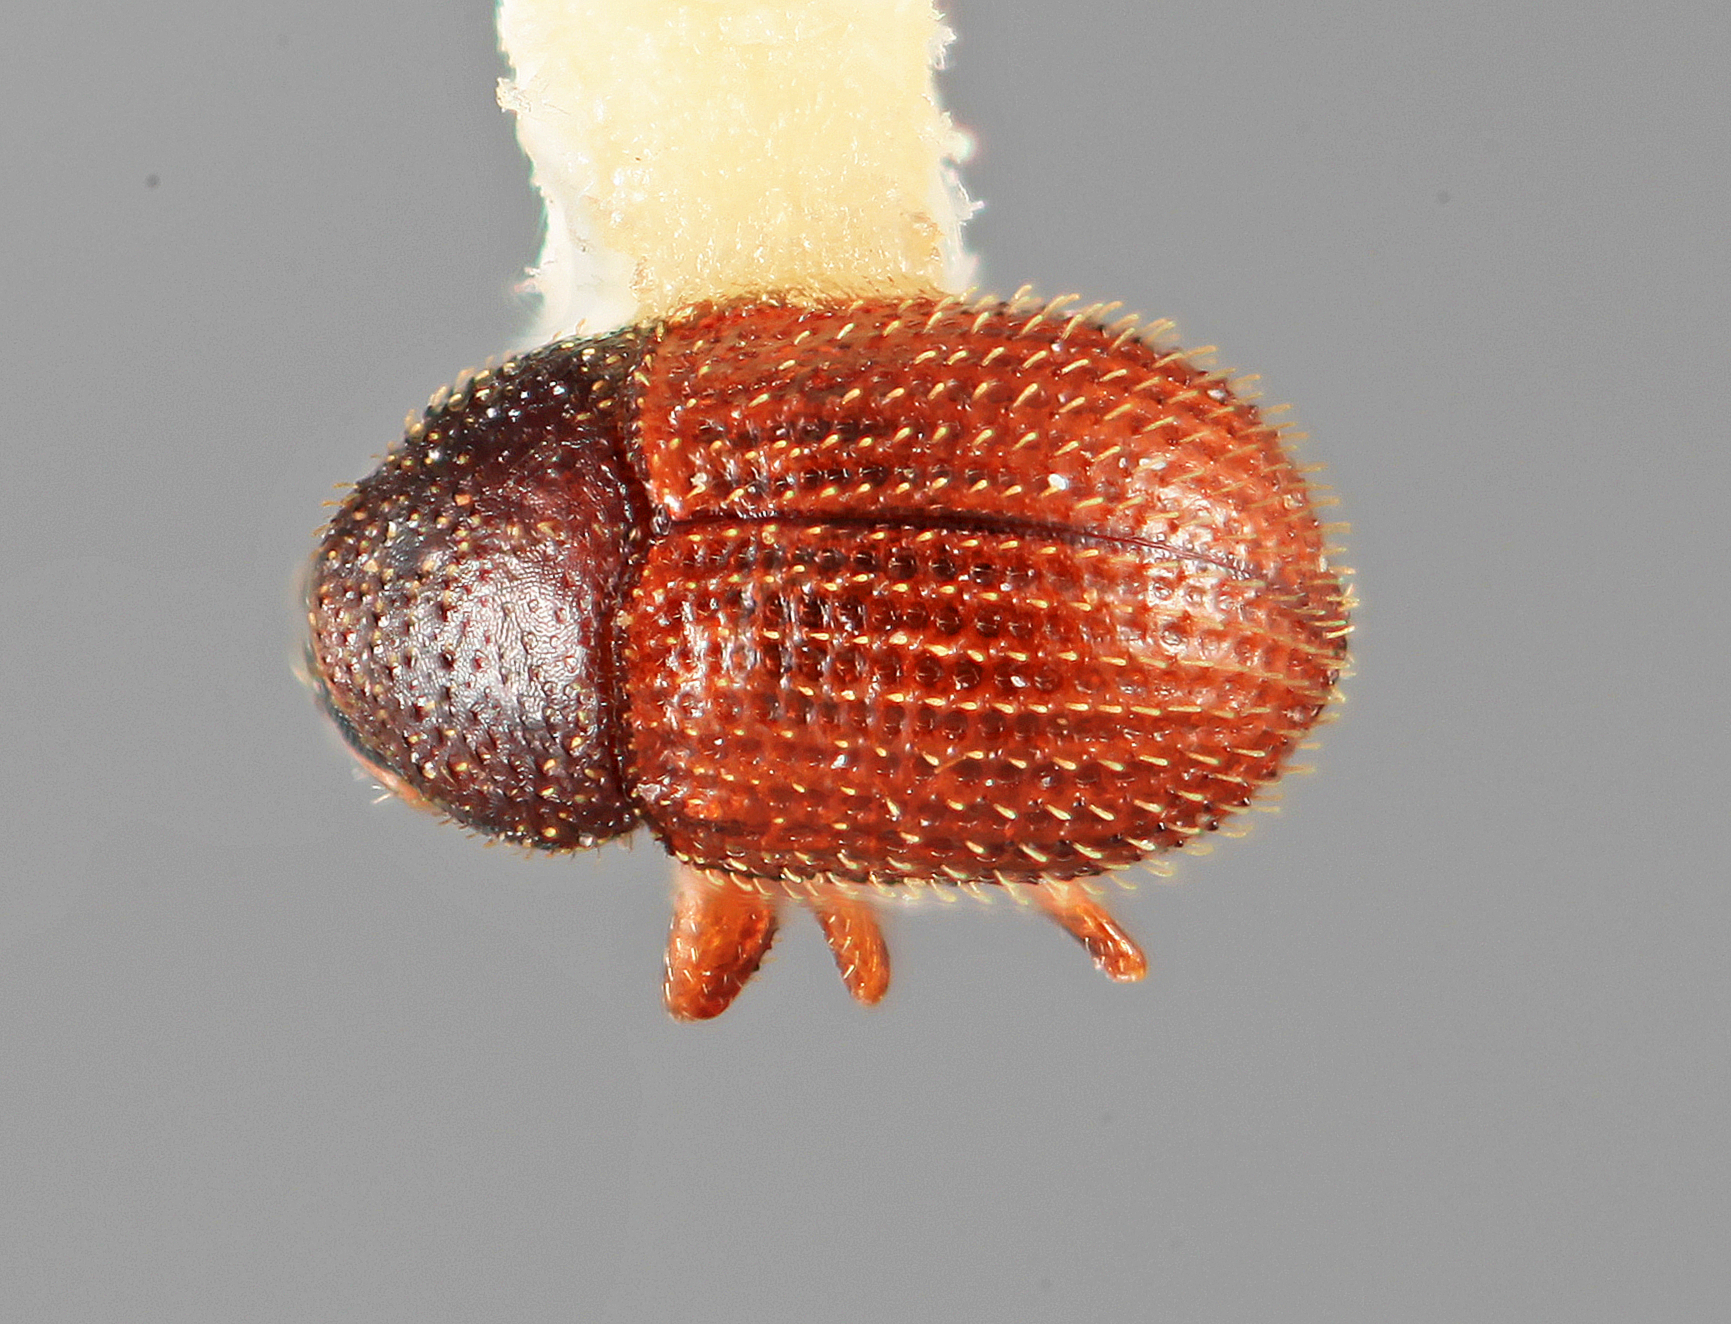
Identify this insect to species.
Chramesus cecropiae
